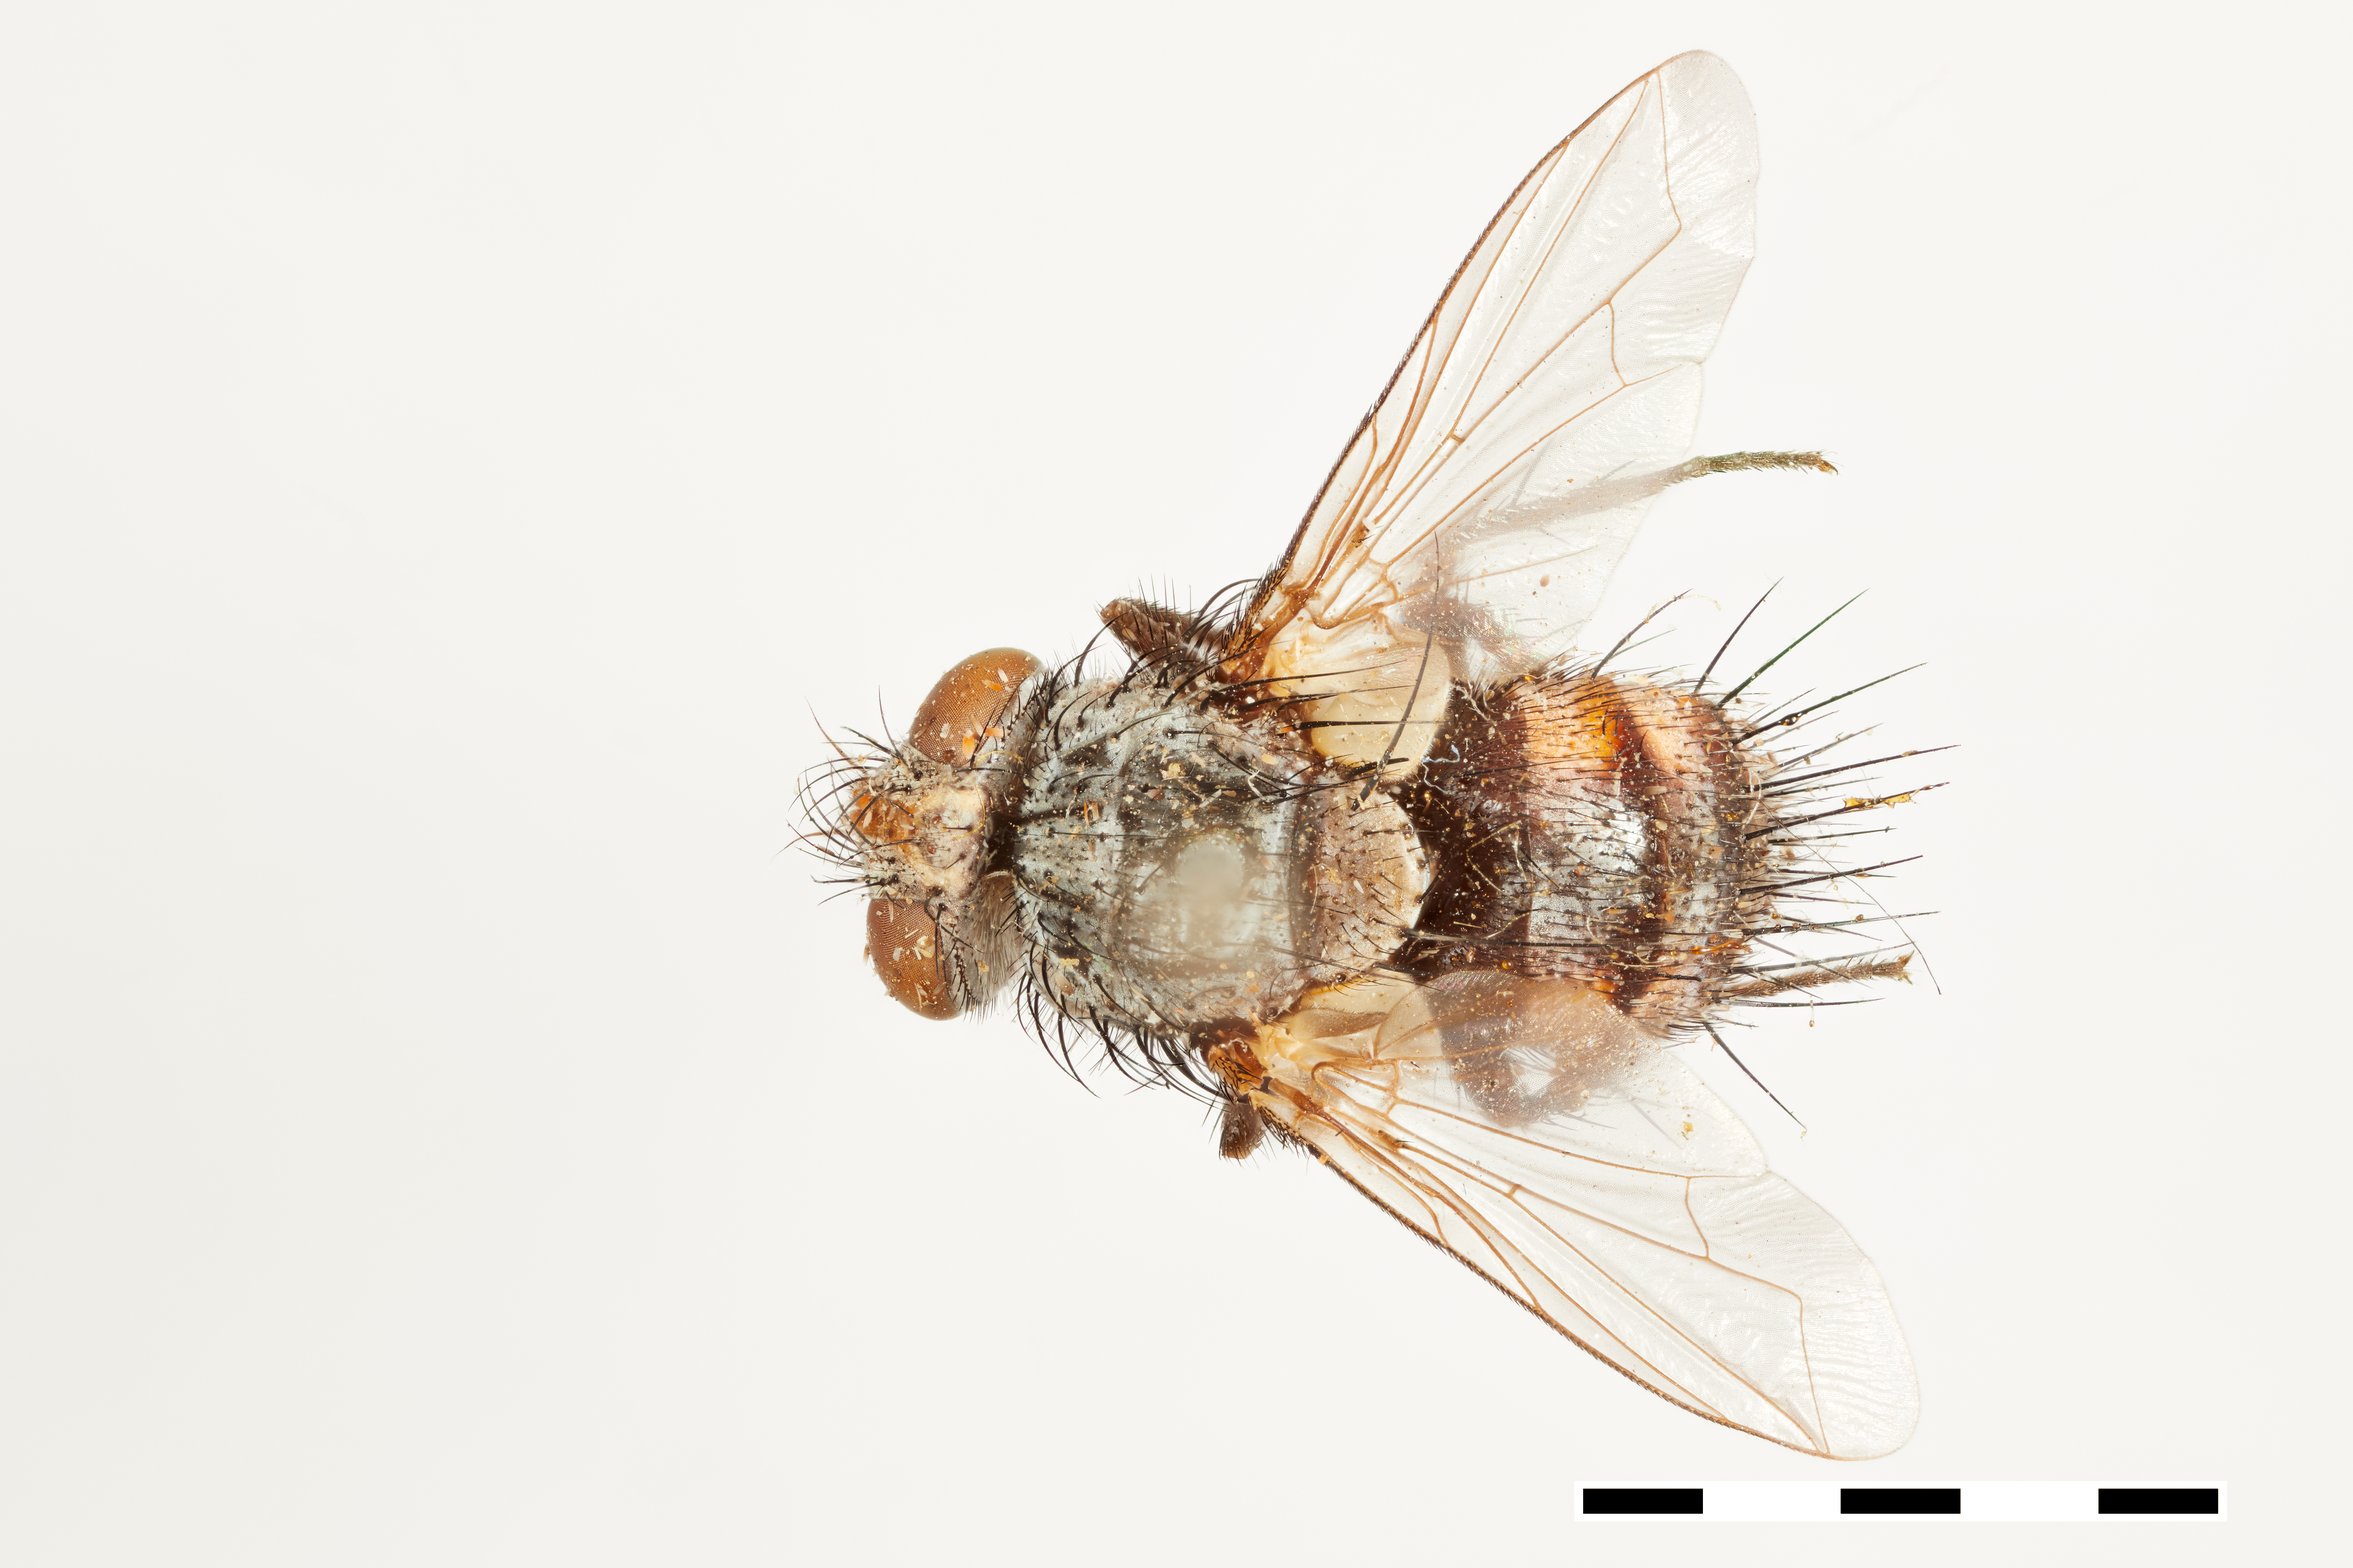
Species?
Demoticus melitaea
